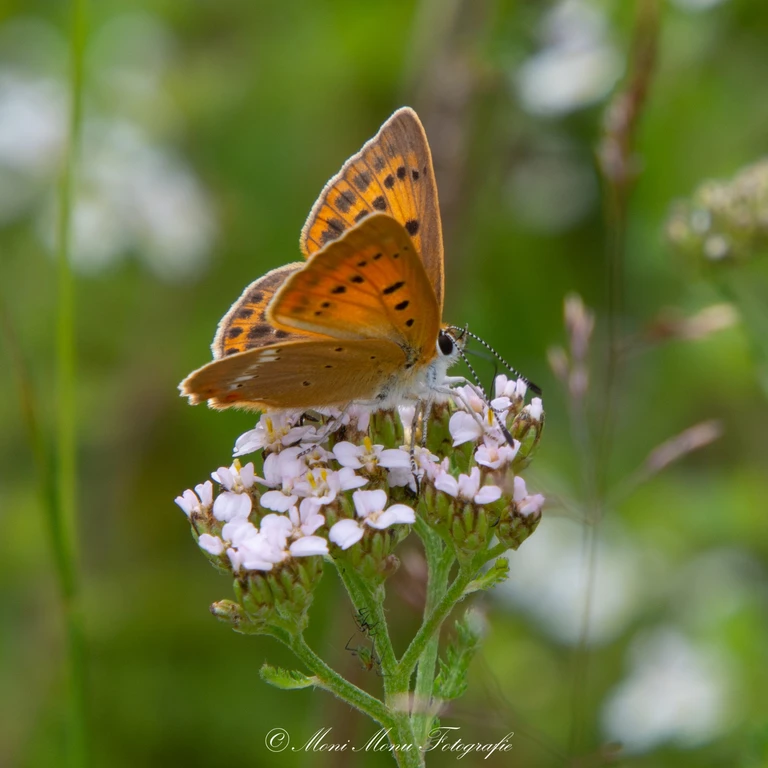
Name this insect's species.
Lycaena virgaureae
